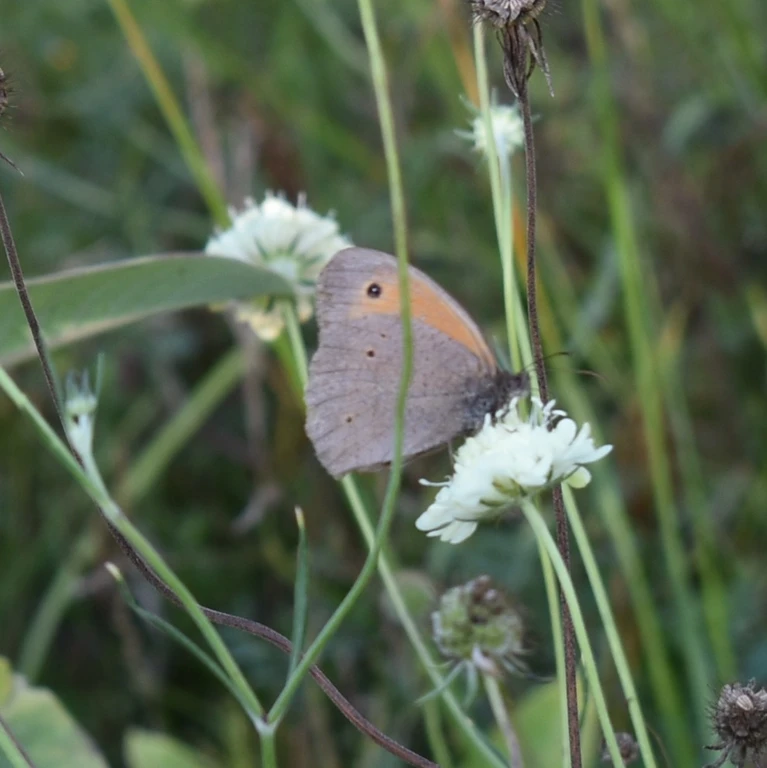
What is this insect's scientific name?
Maniola jurtina
